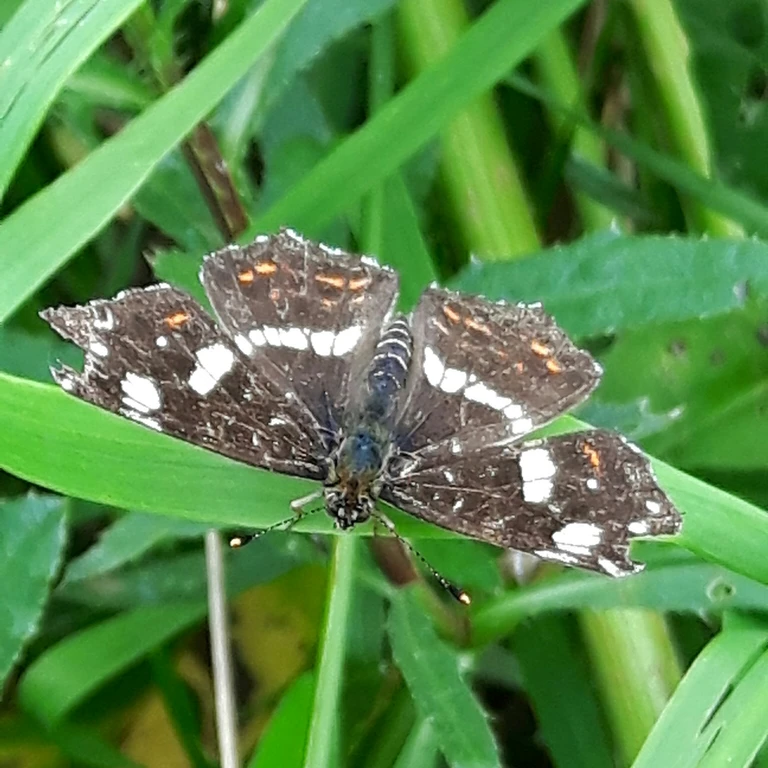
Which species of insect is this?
Araschnia levana
